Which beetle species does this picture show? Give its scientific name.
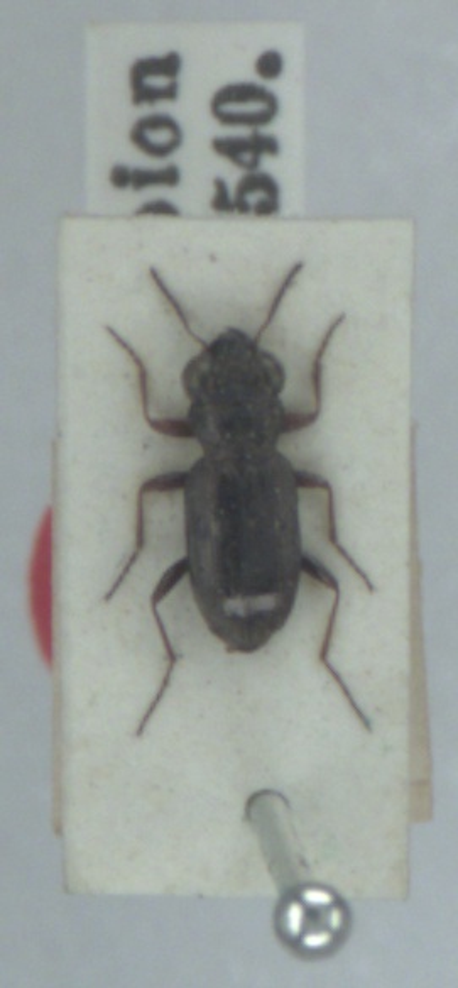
Notiophilus rufipes
